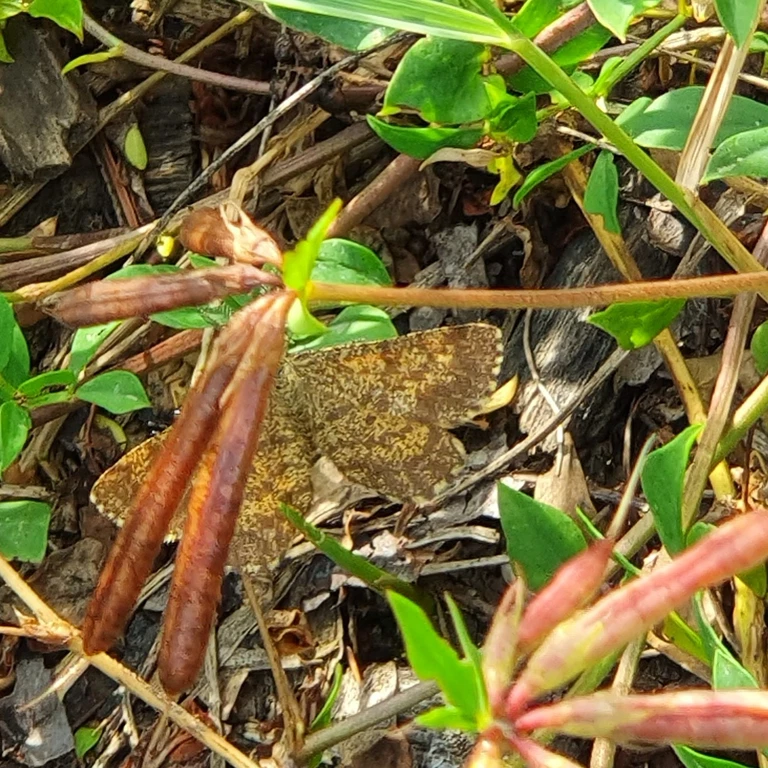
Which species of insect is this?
Ematurga atomaria
